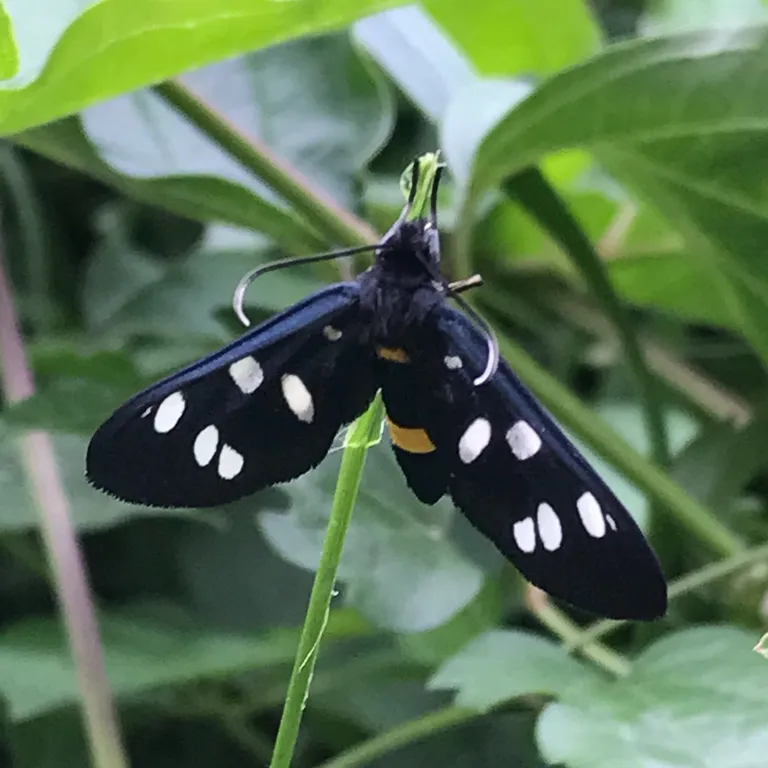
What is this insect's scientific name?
Amata phegea
